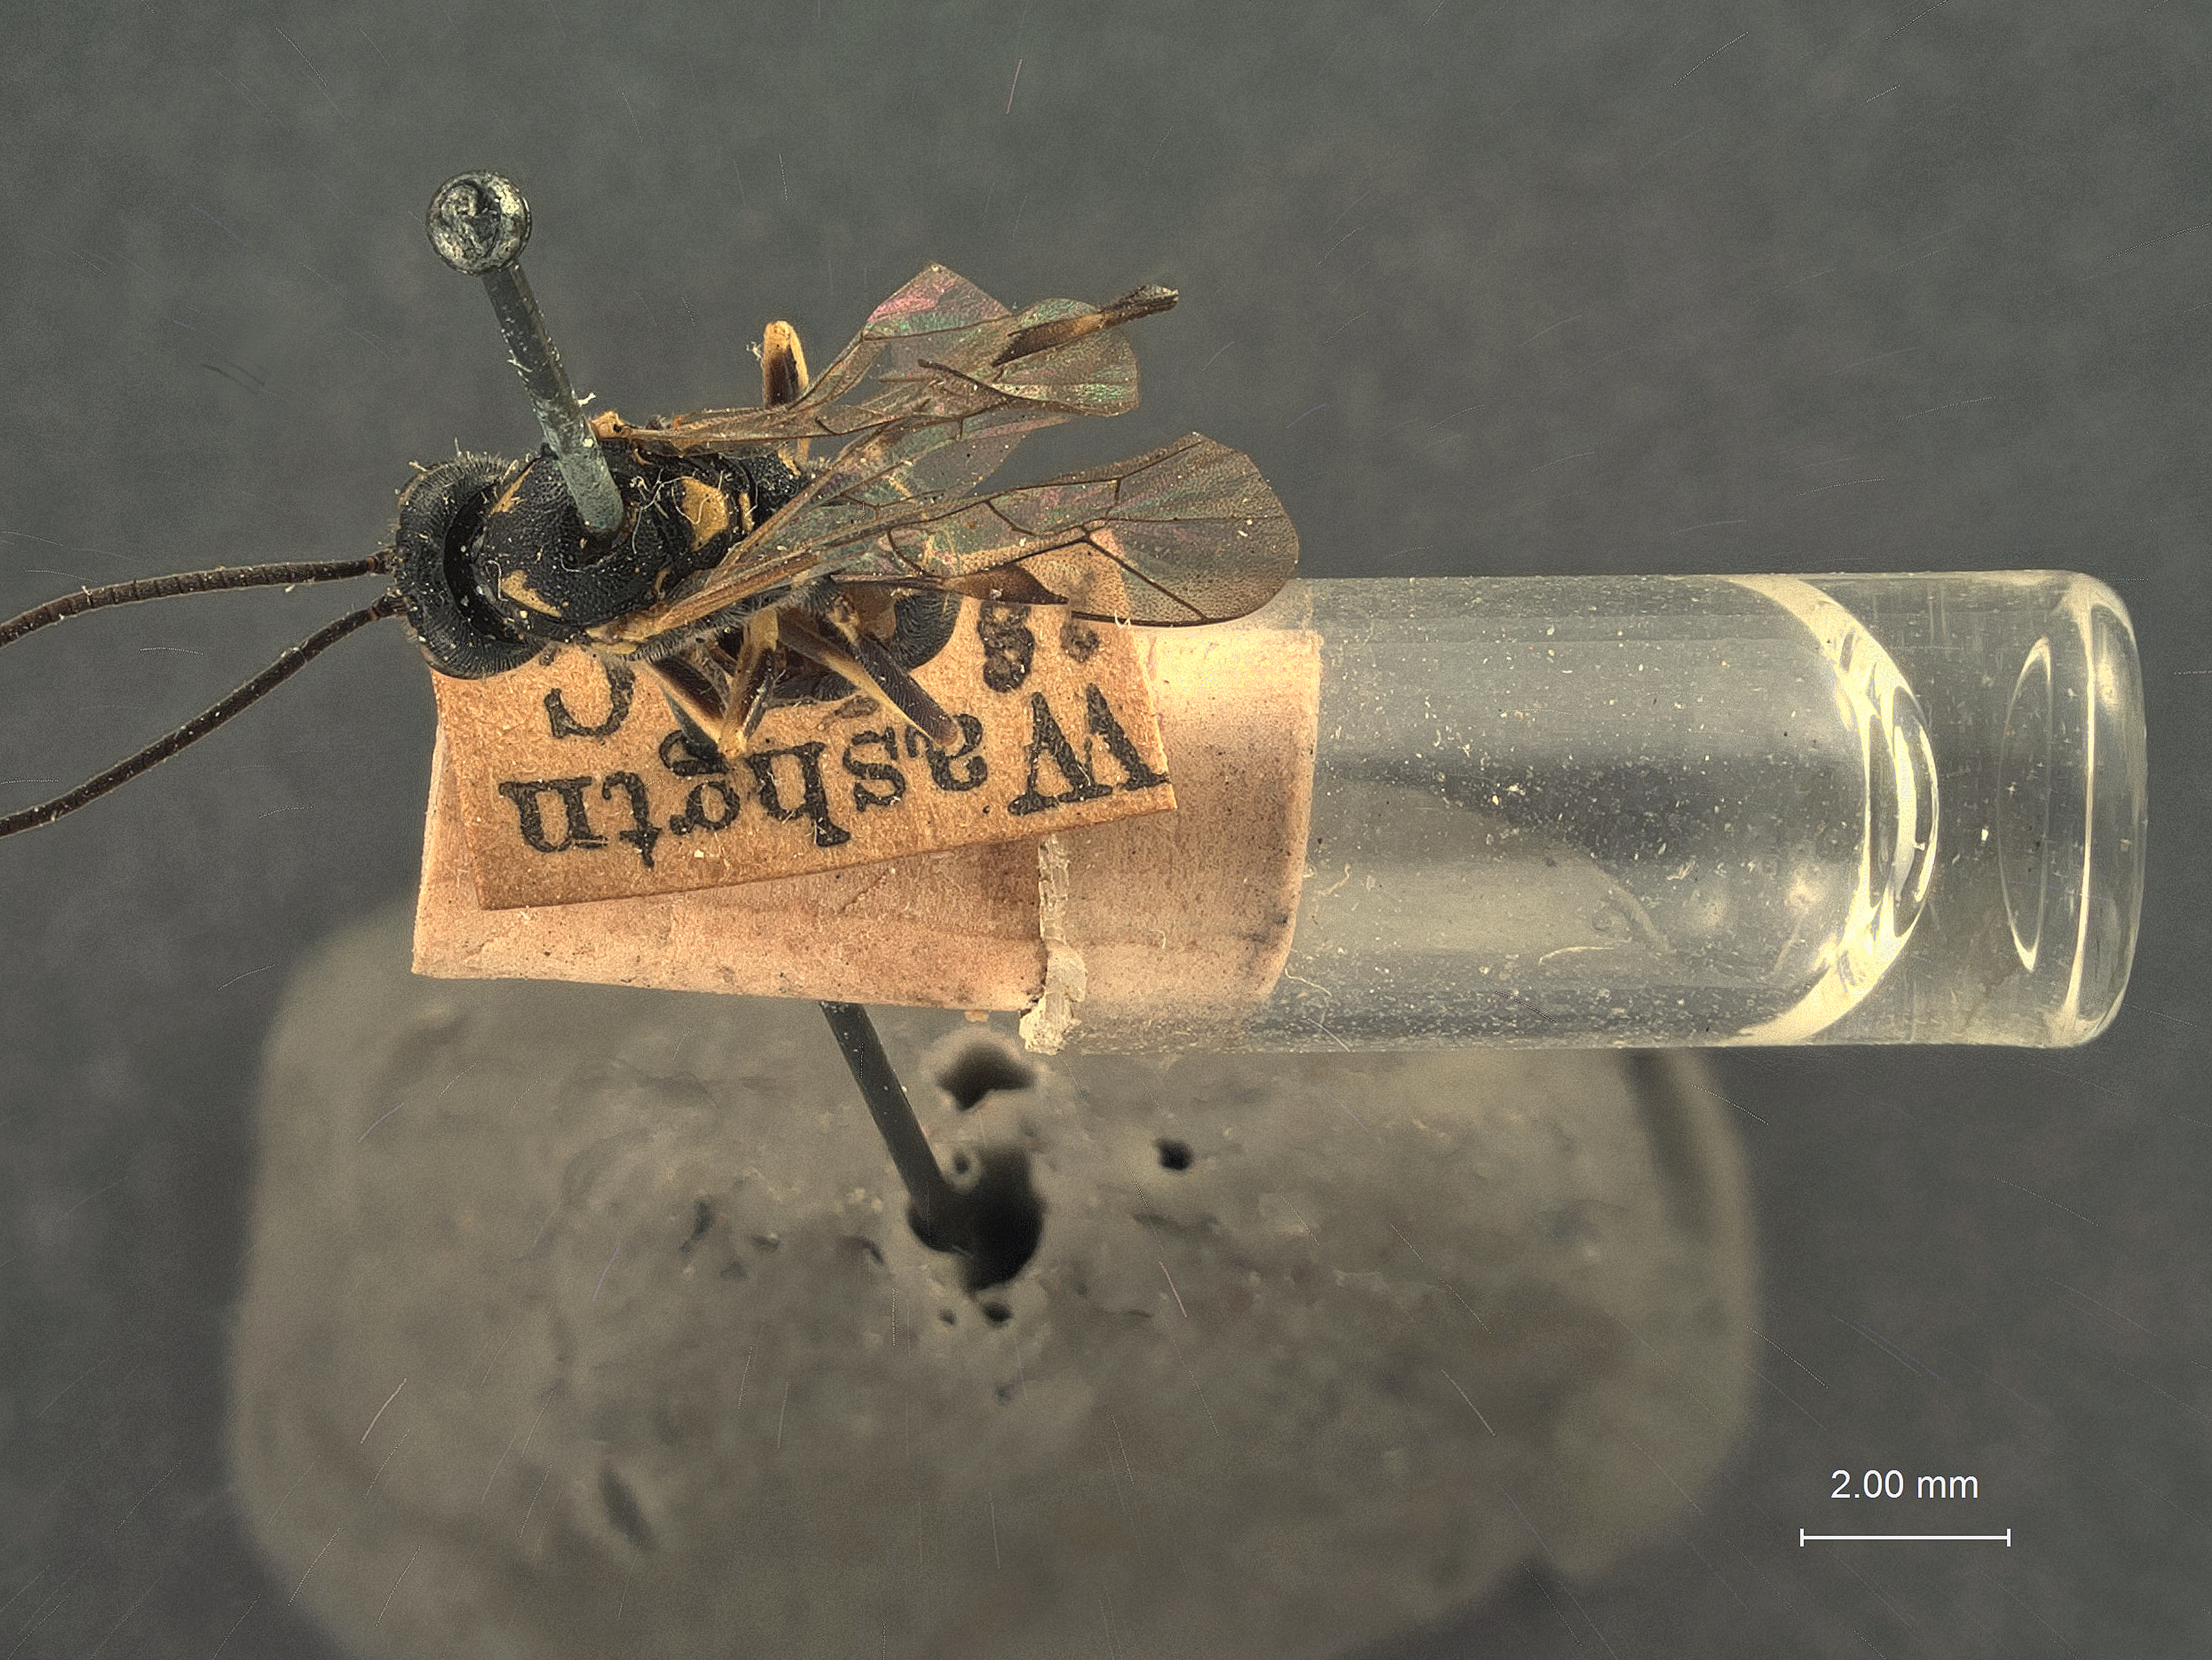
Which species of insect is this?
Exenterus nigrifrons
